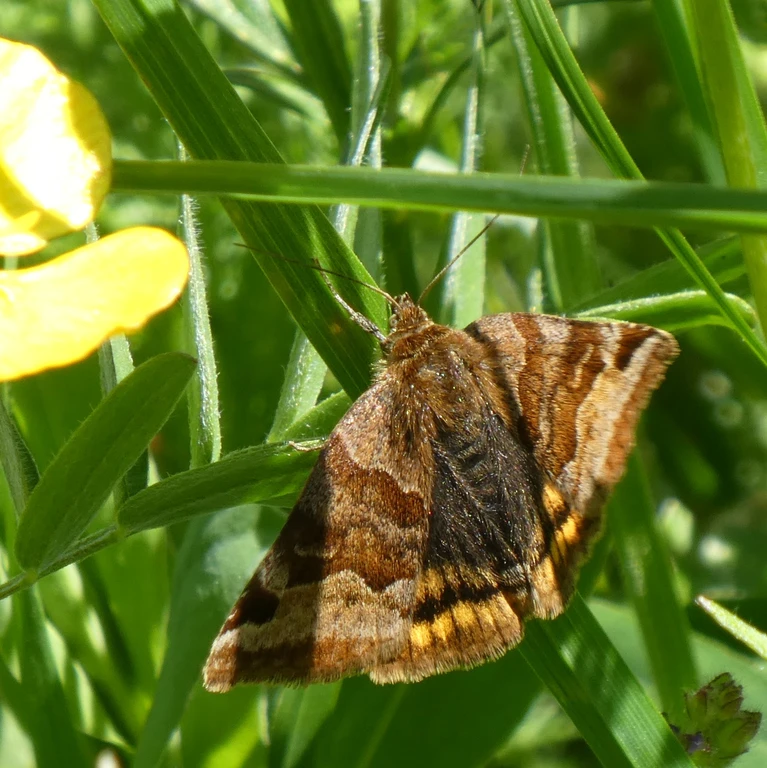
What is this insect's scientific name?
Euclidia glyphica
